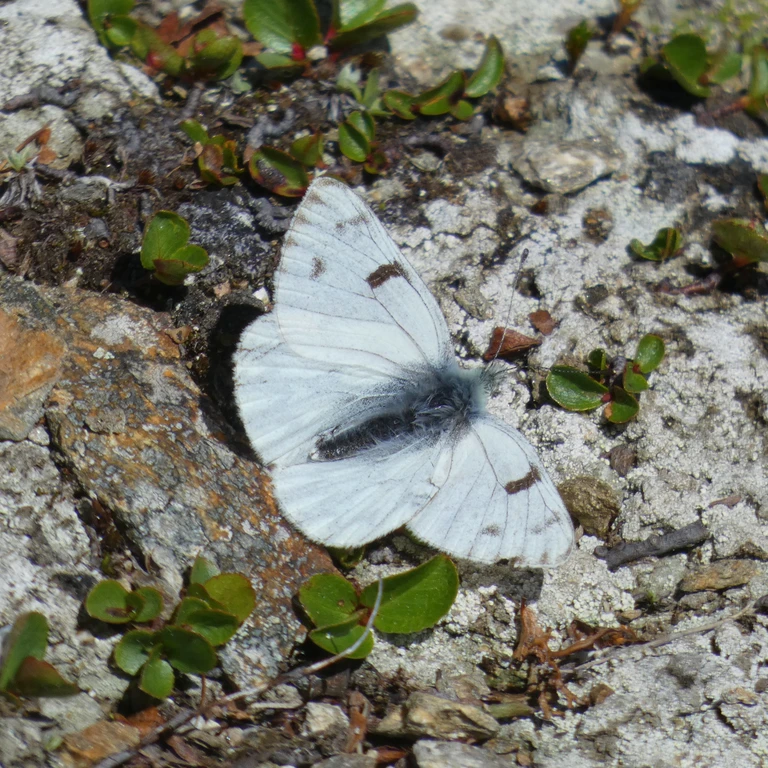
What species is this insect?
Pontia callidice
